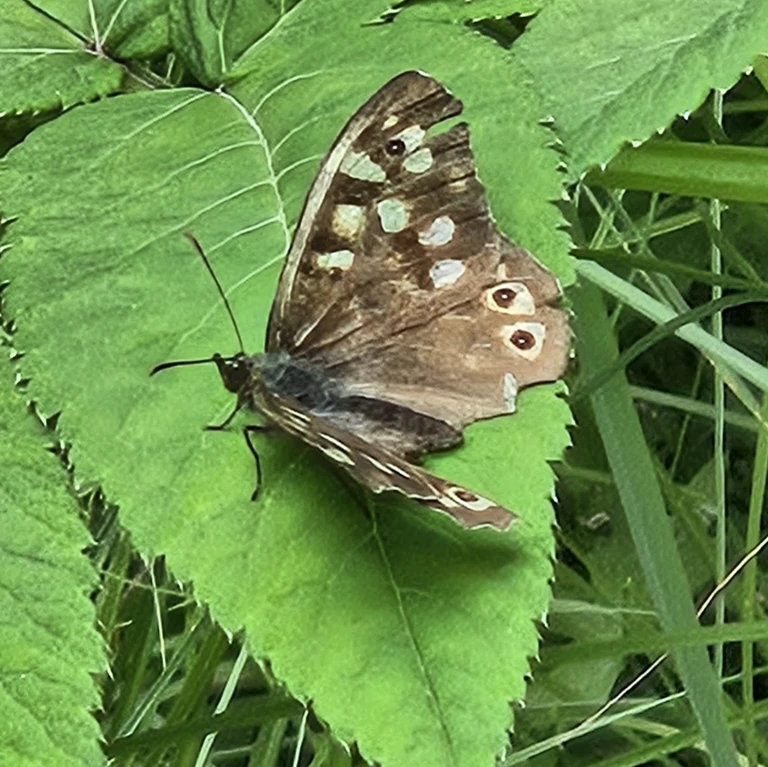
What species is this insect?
Pararge aegeria
